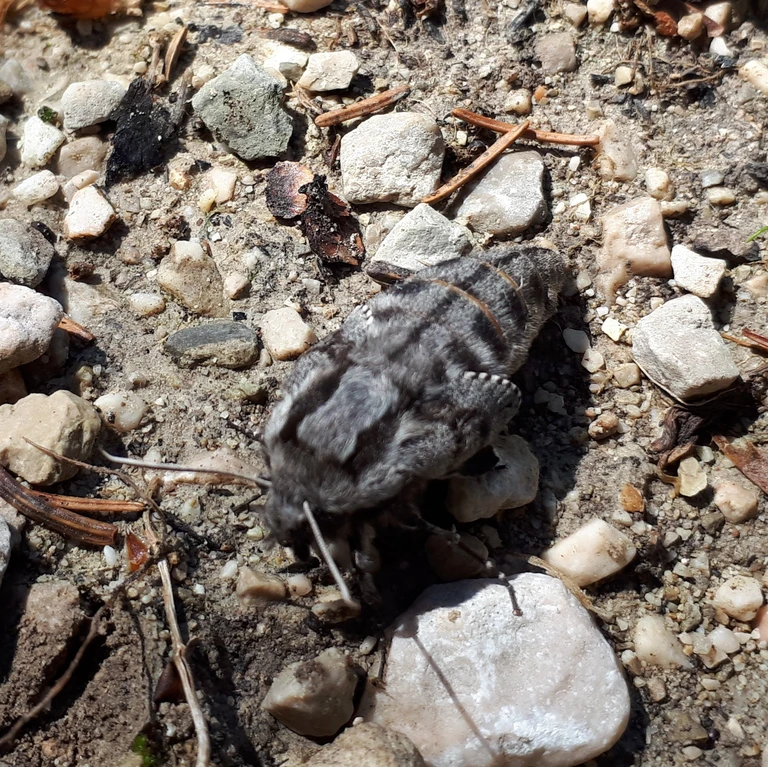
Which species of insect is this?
Sphinx pinastri
